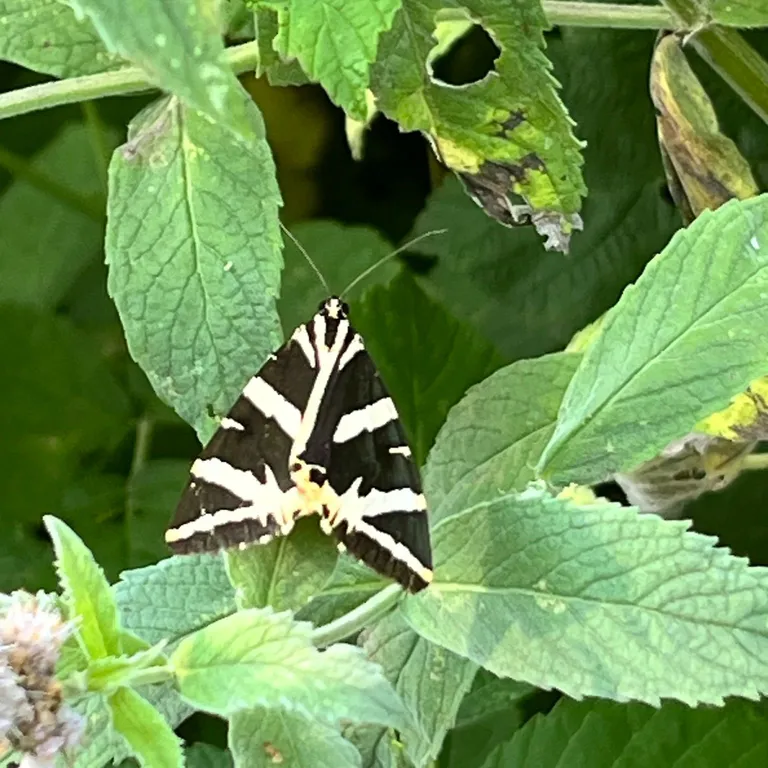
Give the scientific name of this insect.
Euplagia quadripunctaria
